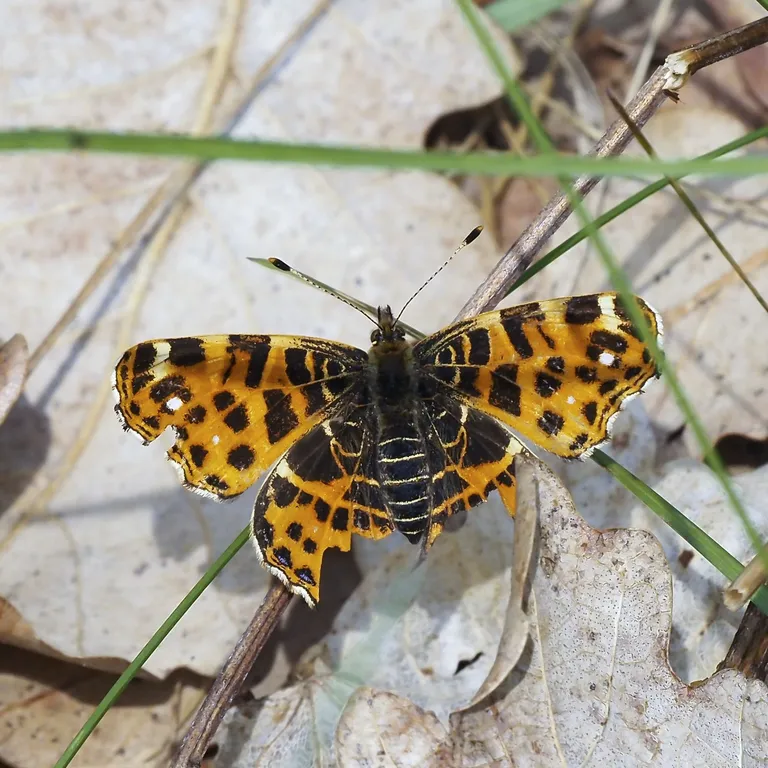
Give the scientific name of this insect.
Araschnia levana
